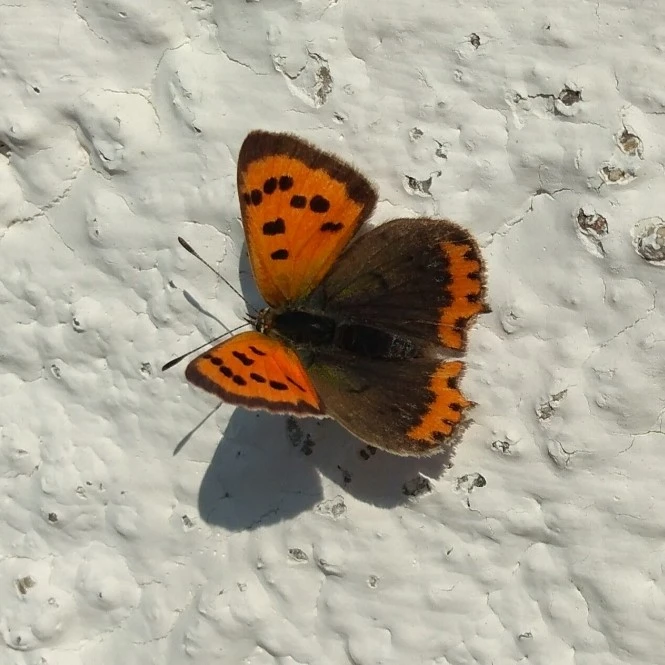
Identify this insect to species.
Lycaena phlaeas
